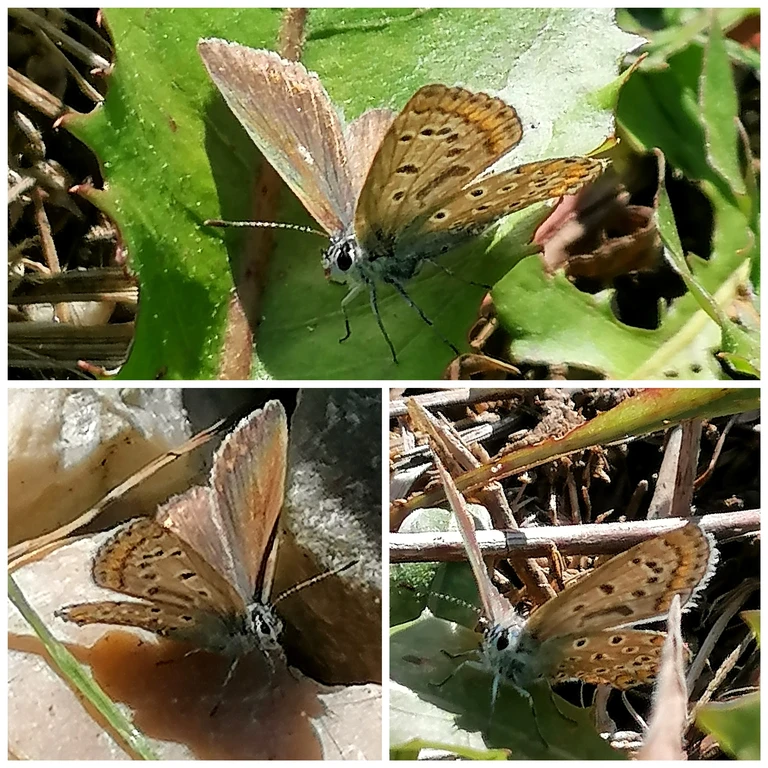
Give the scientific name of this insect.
Polyommatus icarus
